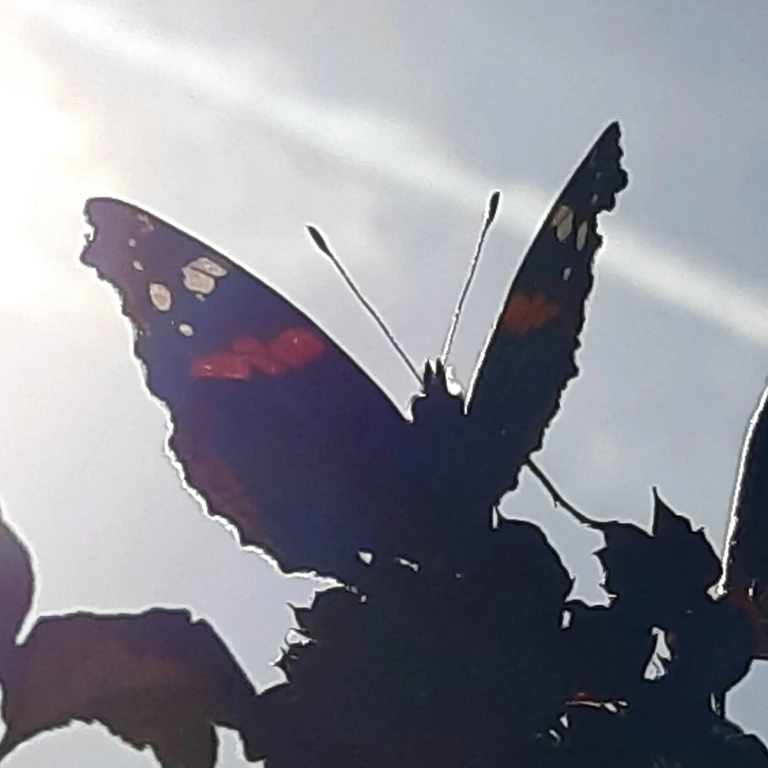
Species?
Vanessa atalanta
